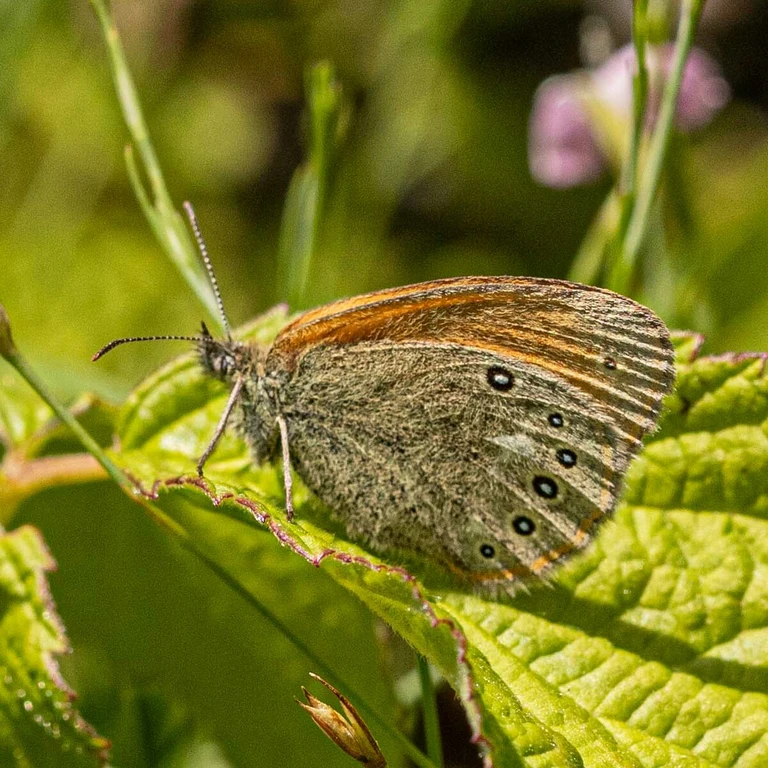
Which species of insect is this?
Coenonympha glycerion (also Coenonympha iphis)
